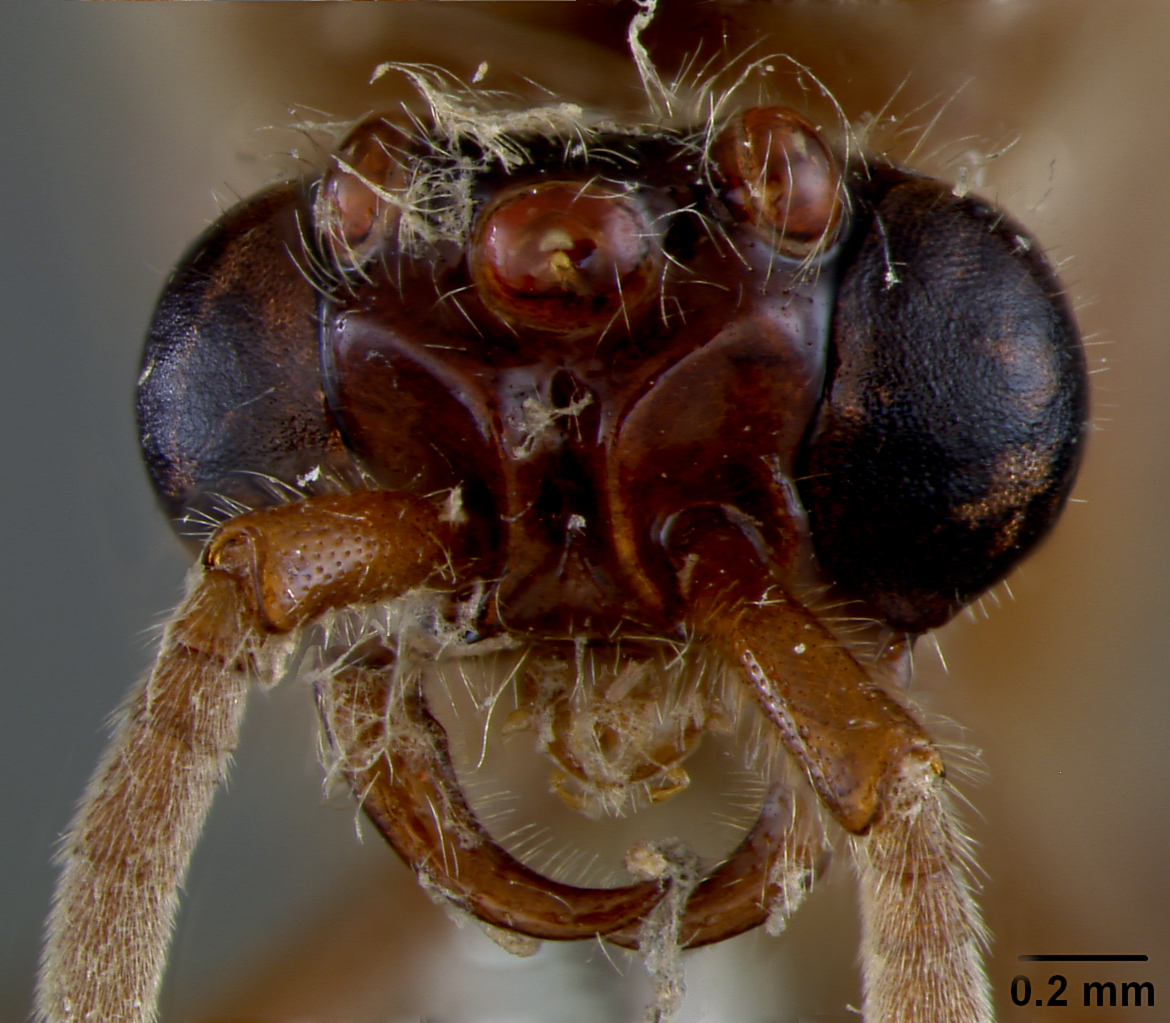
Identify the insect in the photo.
Neivamyrmex piraticus
